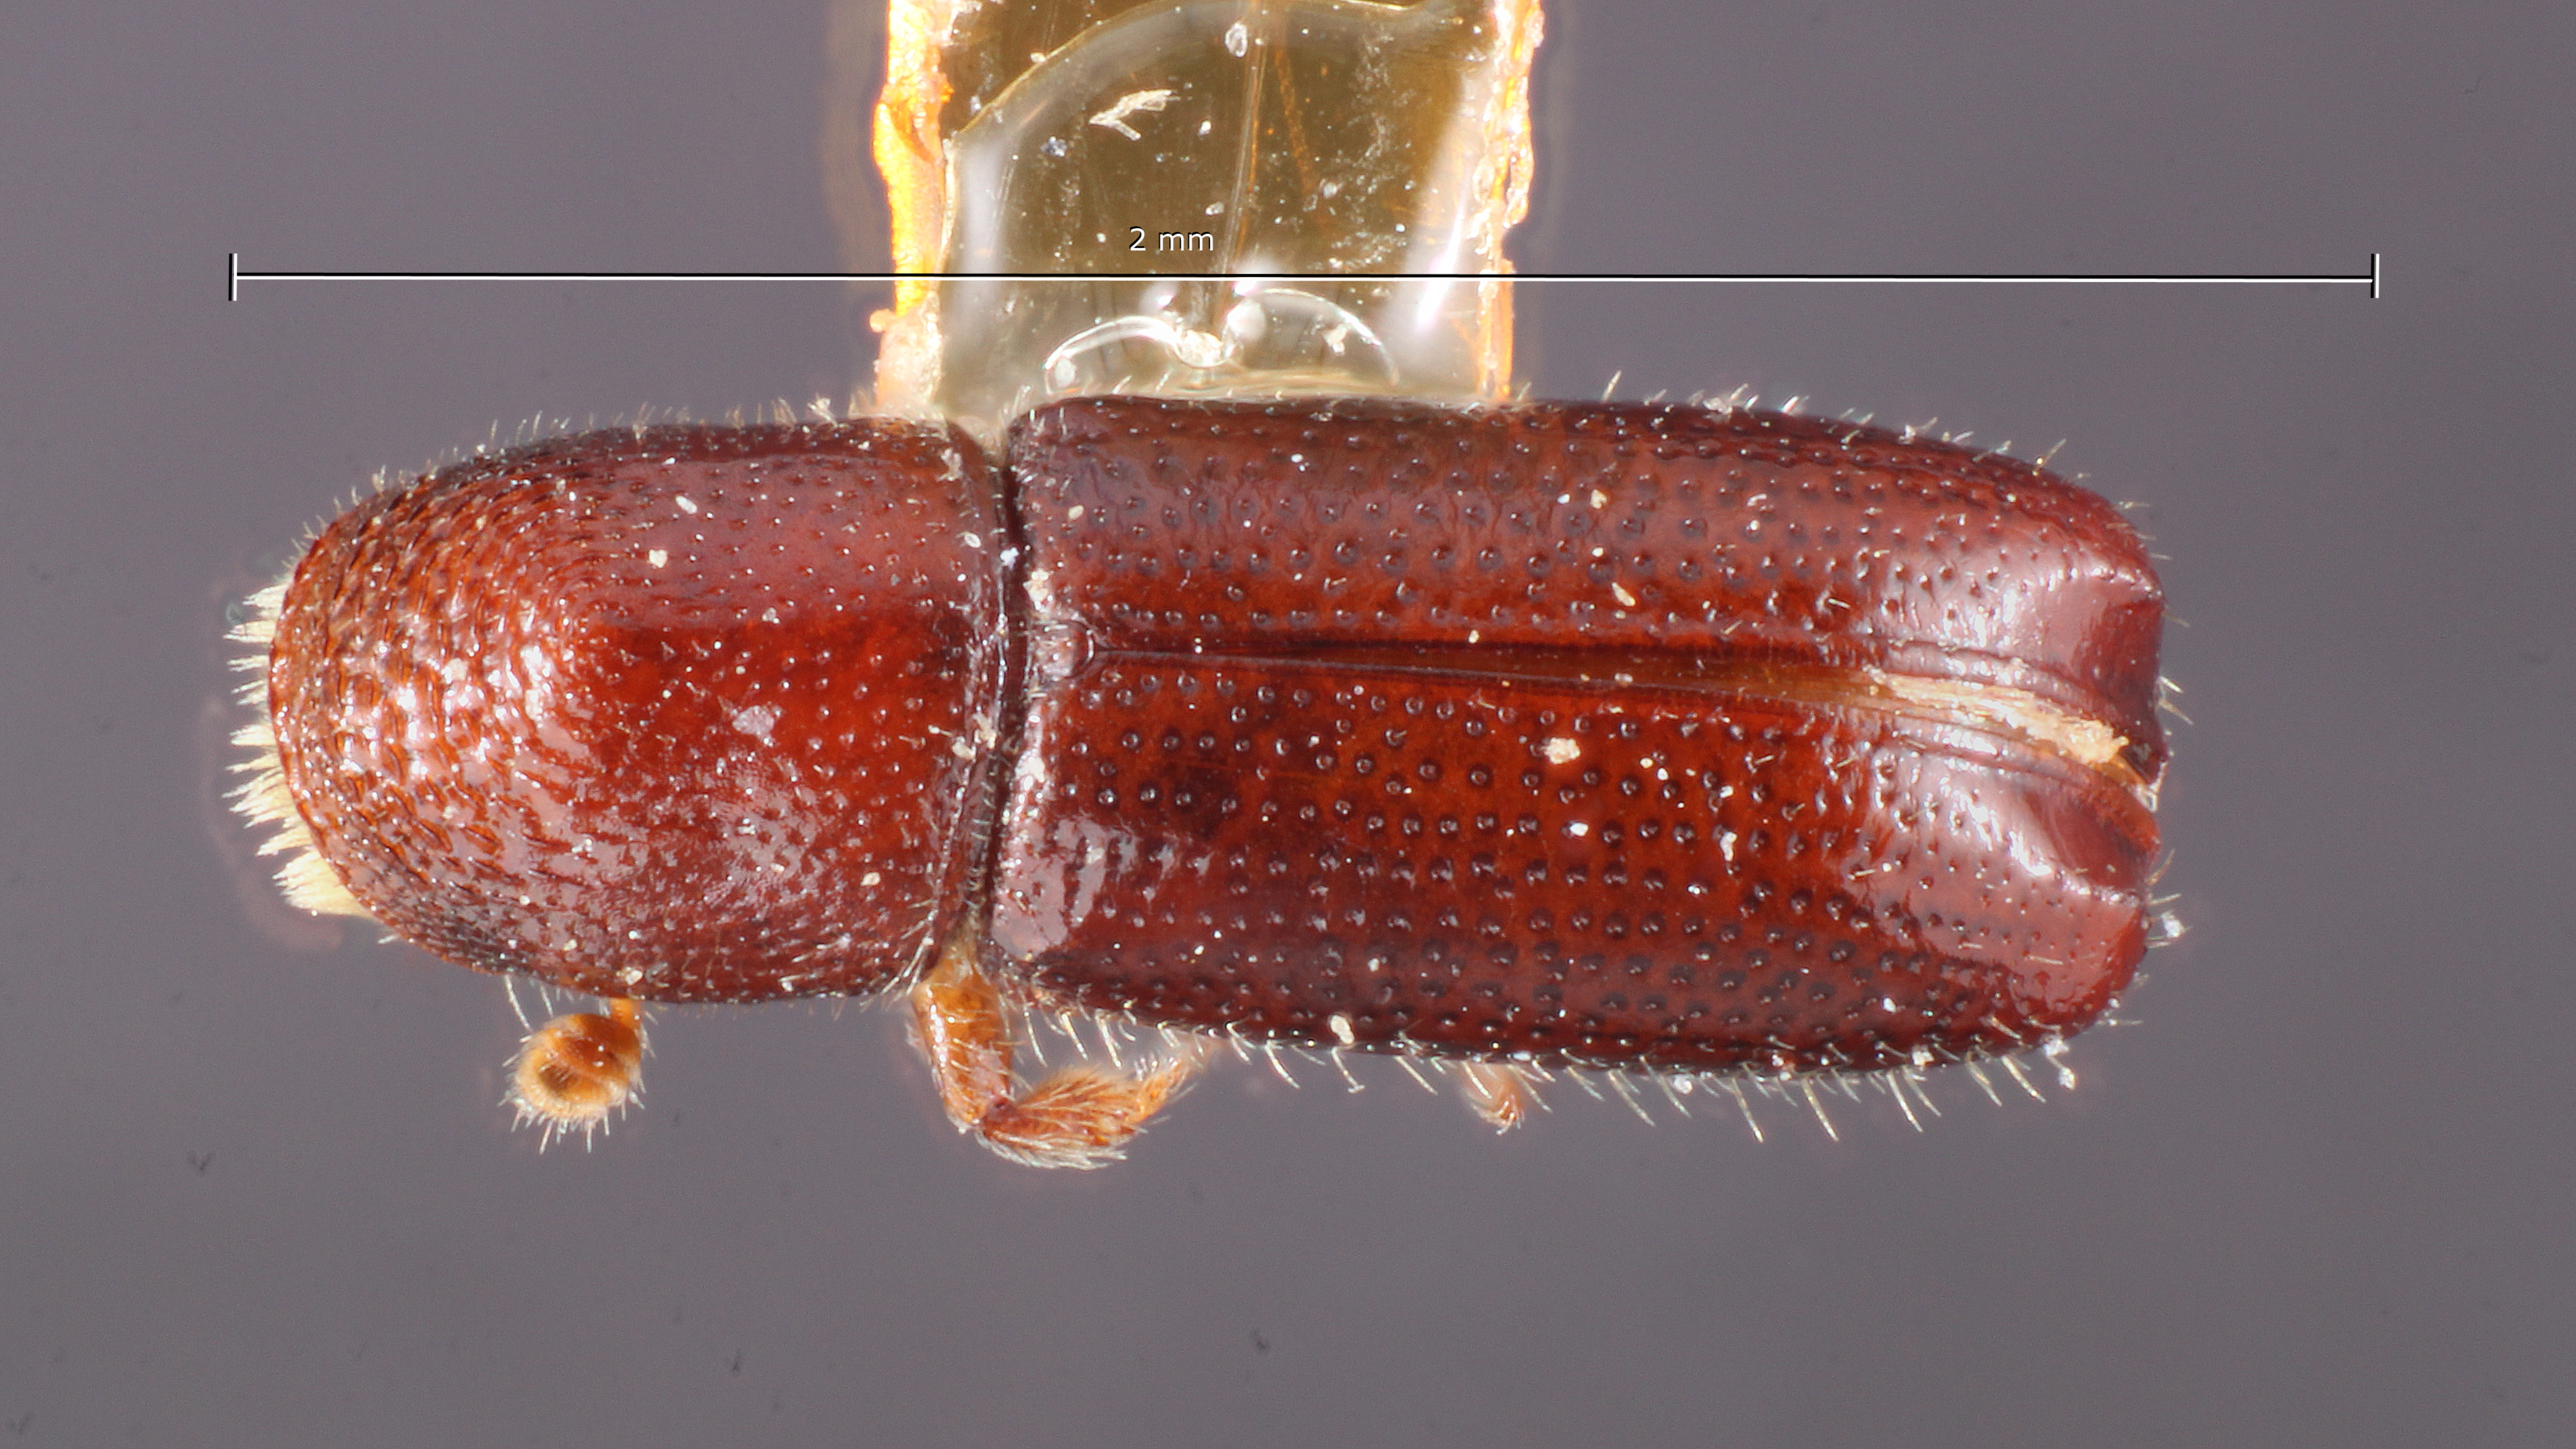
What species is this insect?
Pityophthorus biovalis
